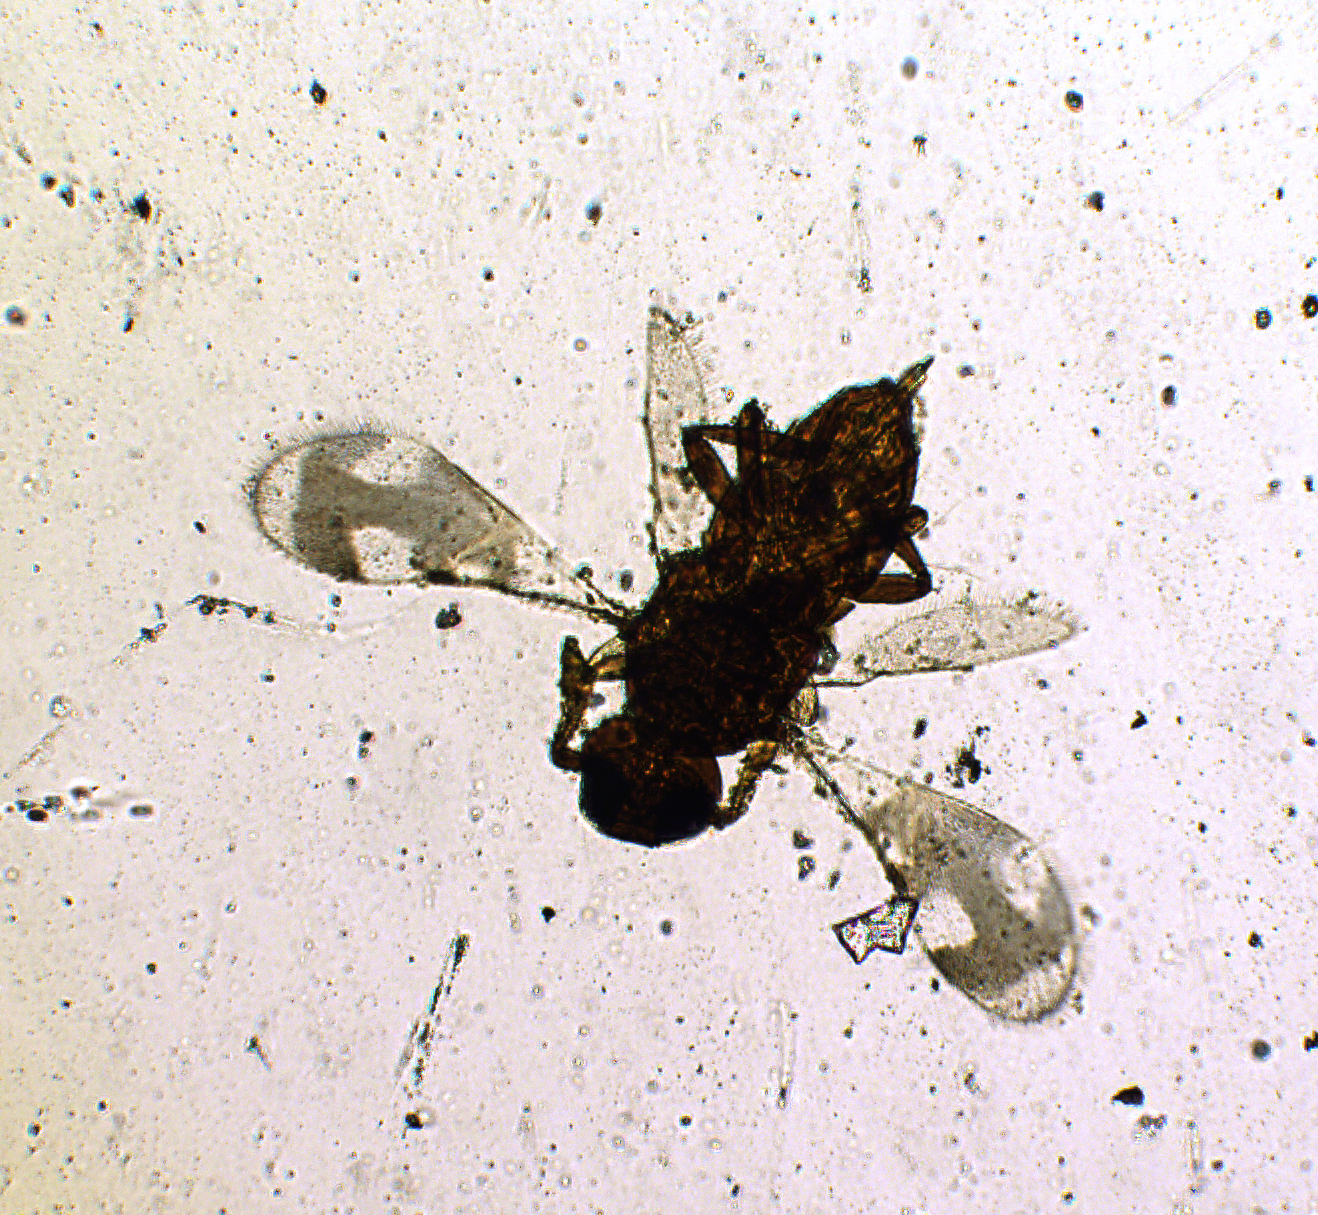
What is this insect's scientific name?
Habrolepis rouxi
